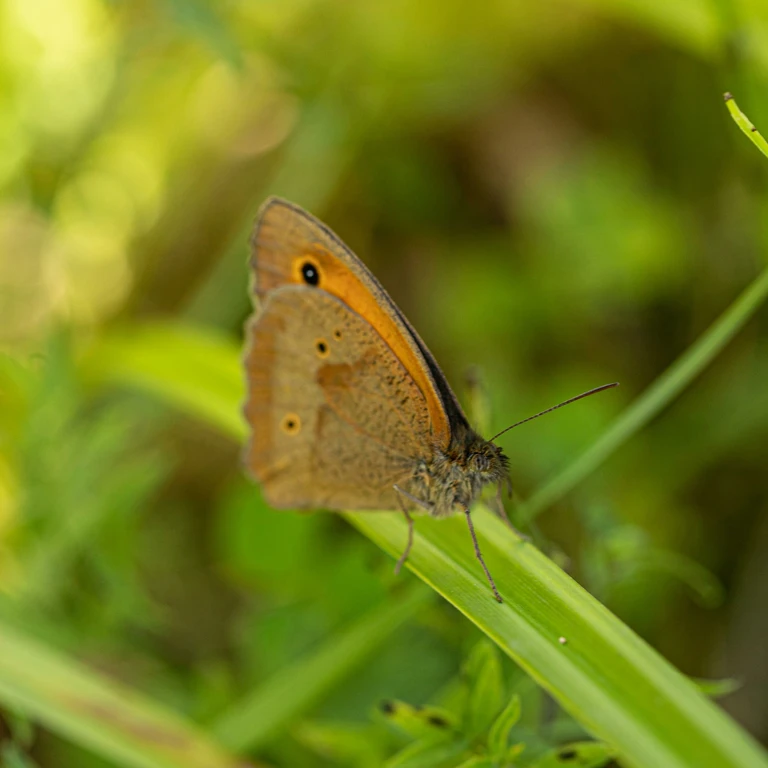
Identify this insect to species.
Maniola jurtina
